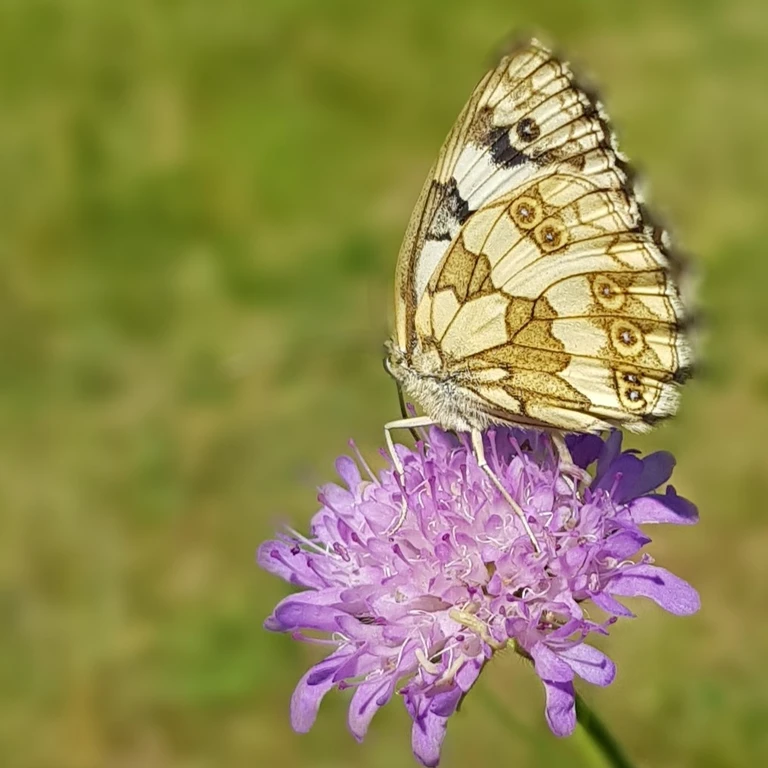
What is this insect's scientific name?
Melanargia galathea
